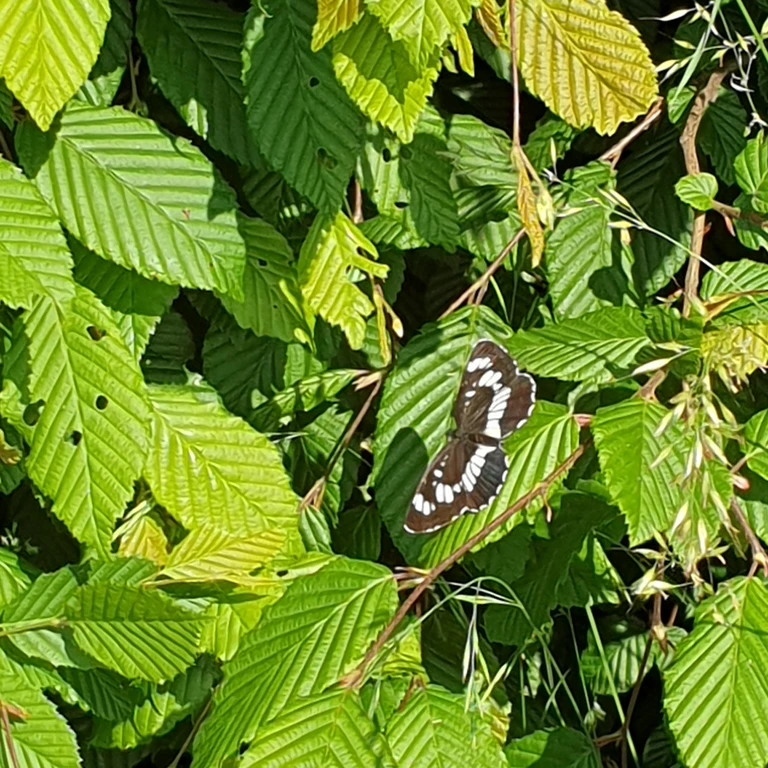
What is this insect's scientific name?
Neptis rivularis
